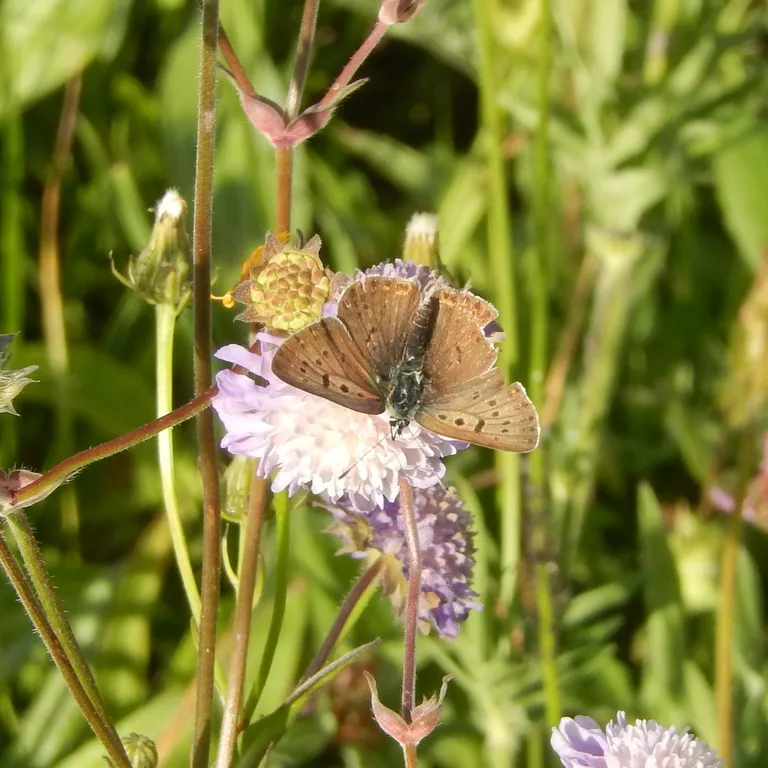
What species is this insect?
Lycaena tityrus (also Loweia tityrus)
